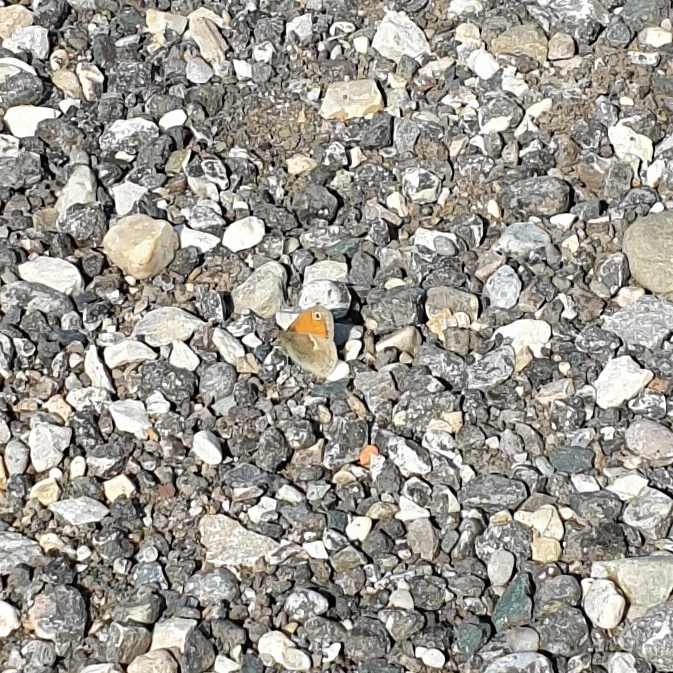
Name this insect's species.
Coenonympha pamphilus
